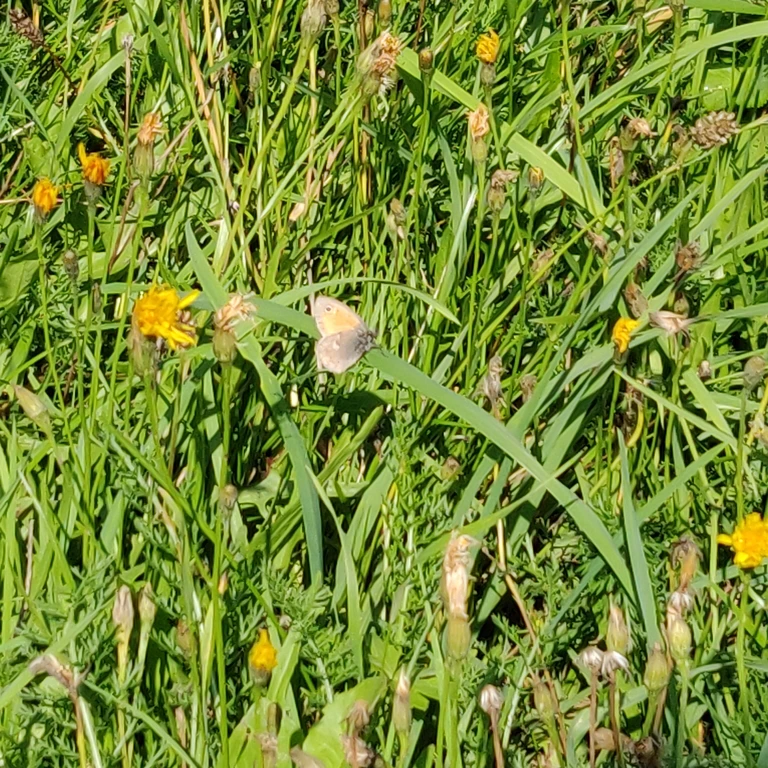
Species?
Coenonympha pamphilus
